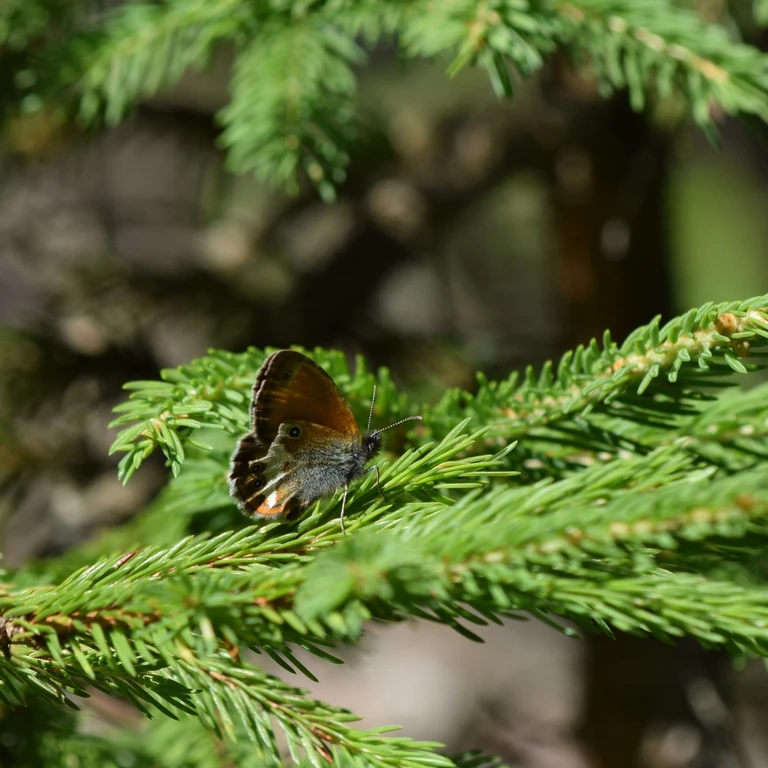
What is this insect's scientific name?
Coenonympha arcania
